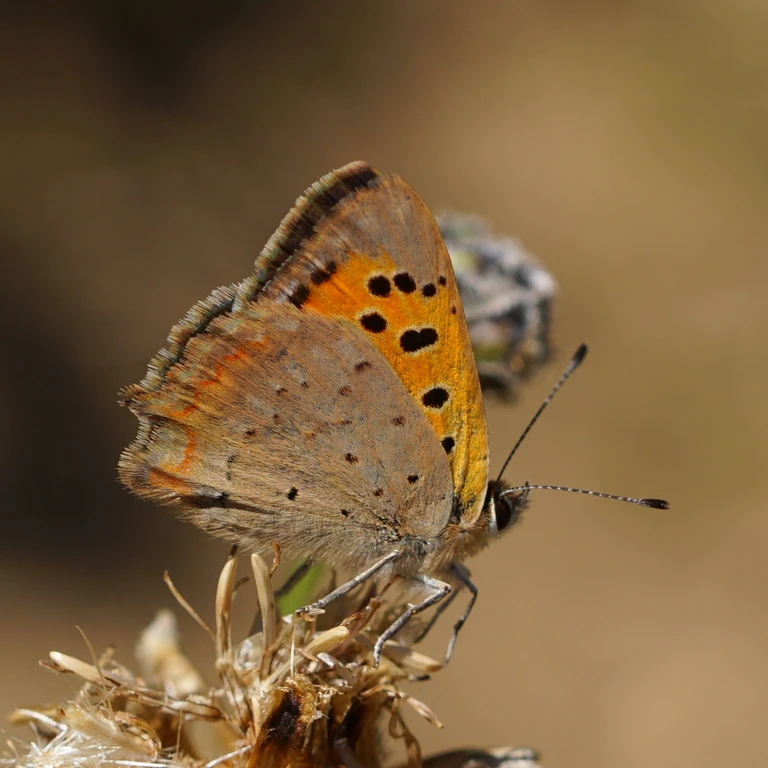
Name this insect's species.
Lycaena phlaeas
